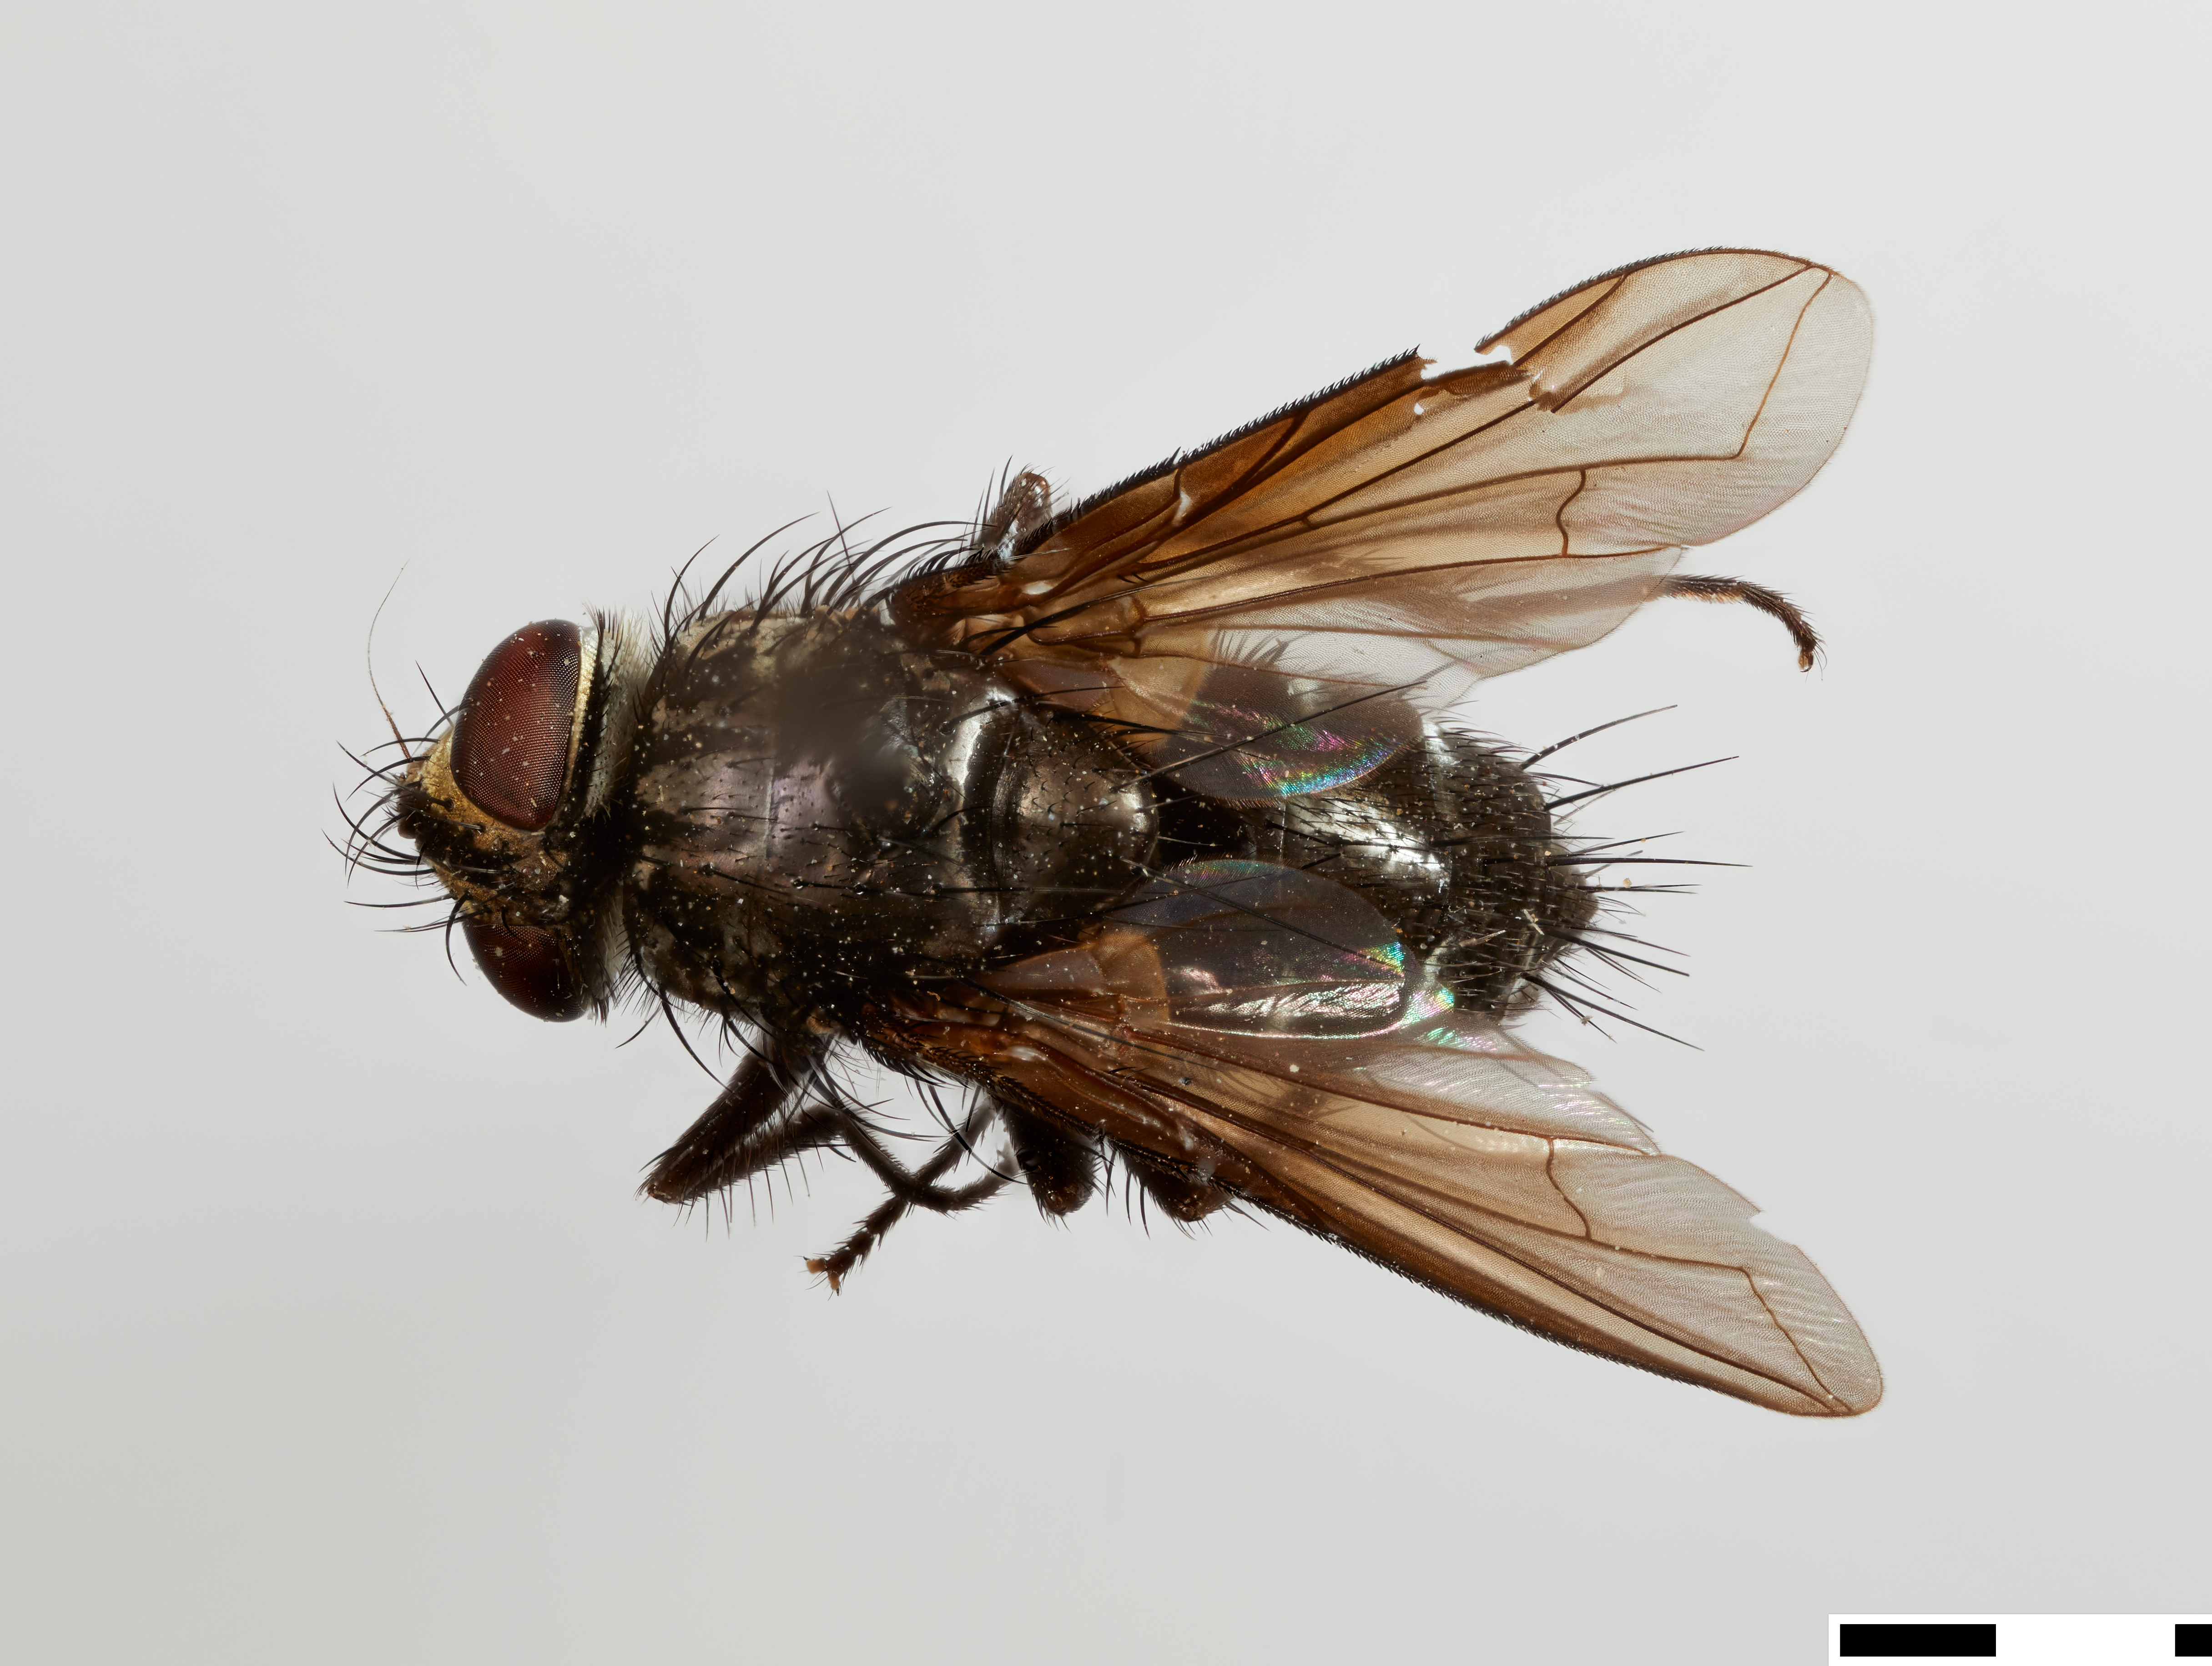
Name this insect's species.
Myiodoria discalis
